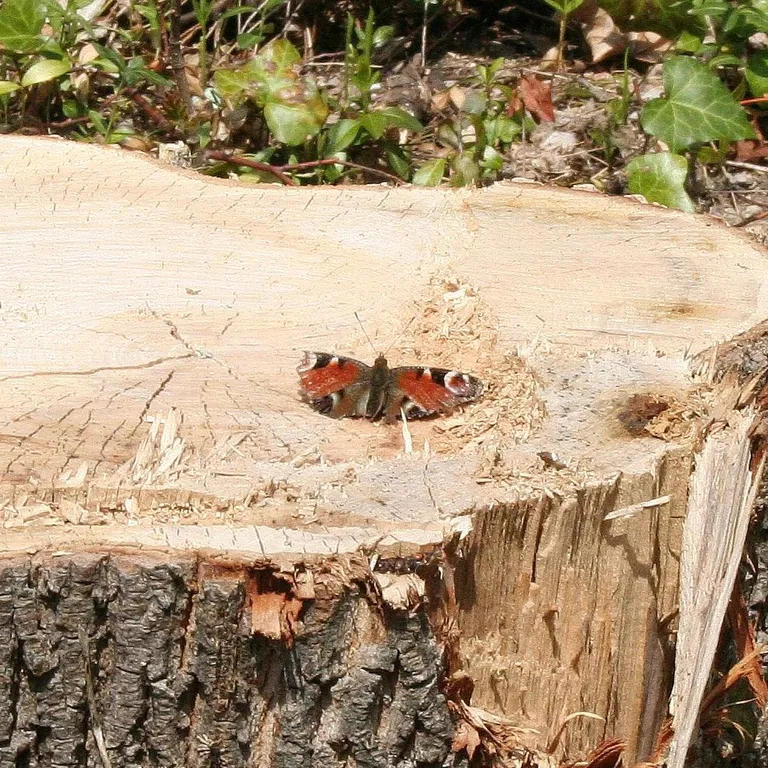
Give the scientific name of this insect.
Aglais io
